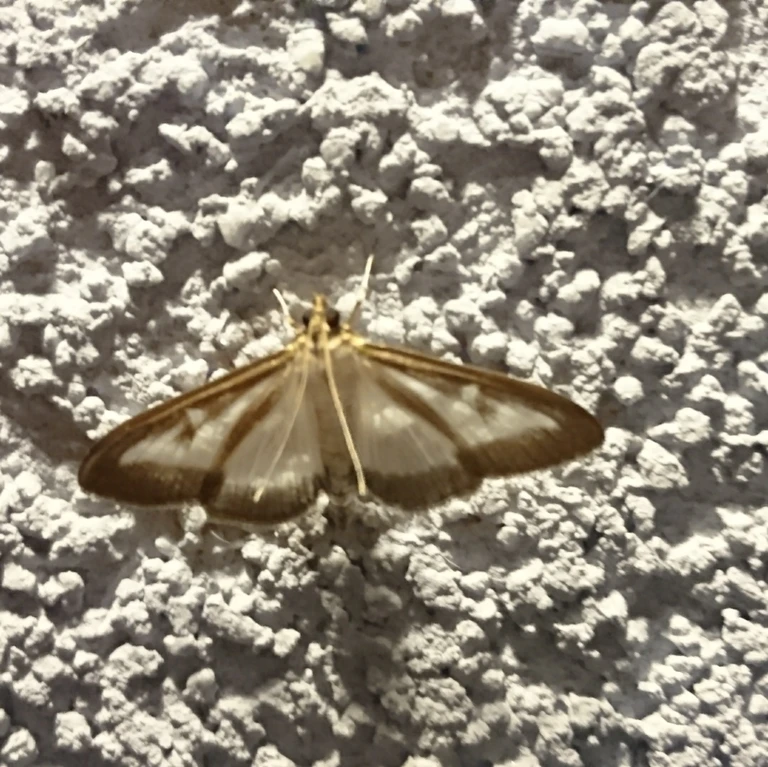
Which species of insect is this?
Cydalima perspectalis
